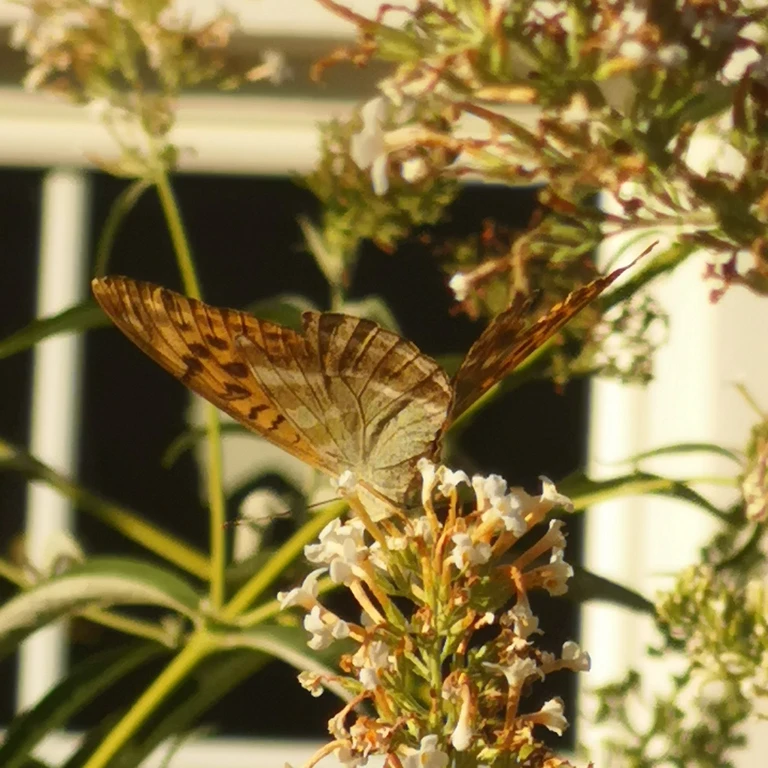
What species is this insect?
Argynnis paphia
